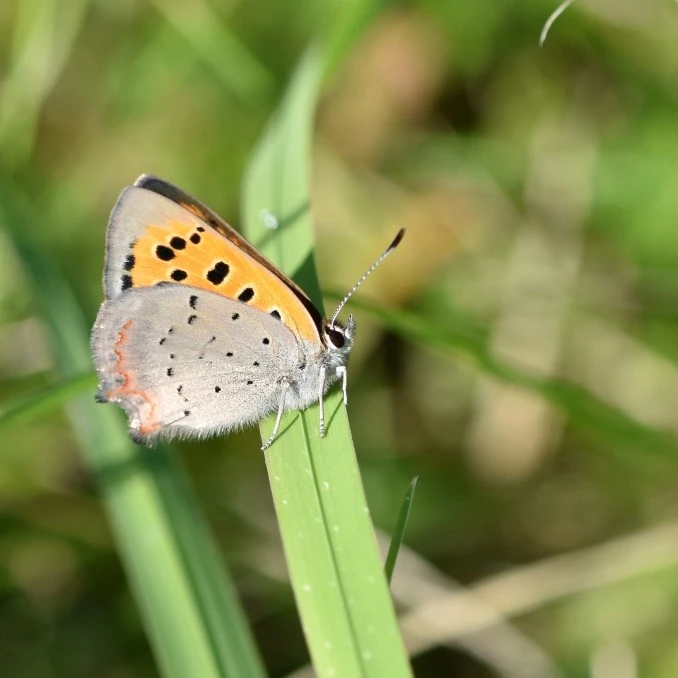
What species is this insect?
Lycaena phlaeas
